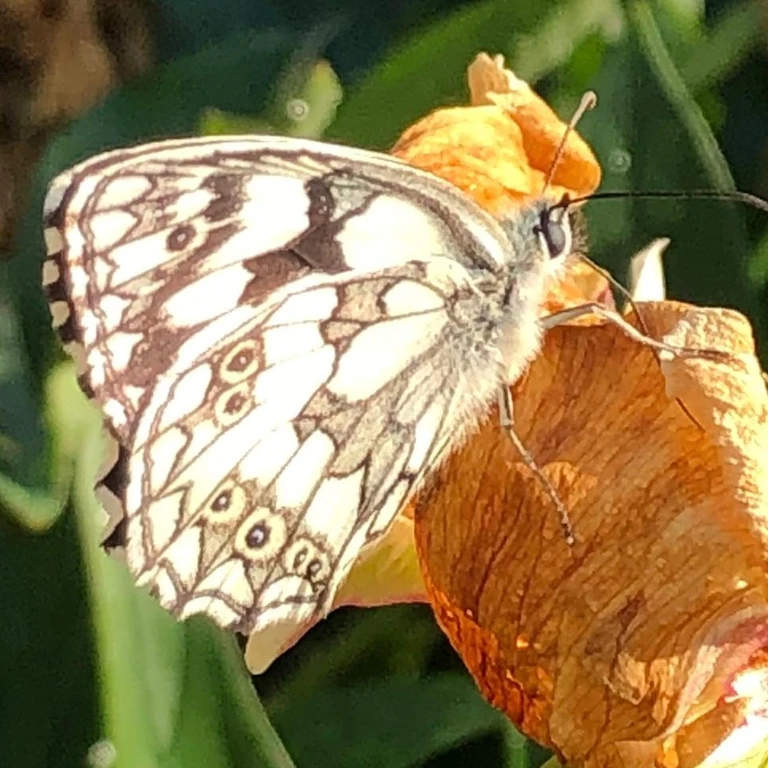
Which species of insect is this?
Melanargia galathea
